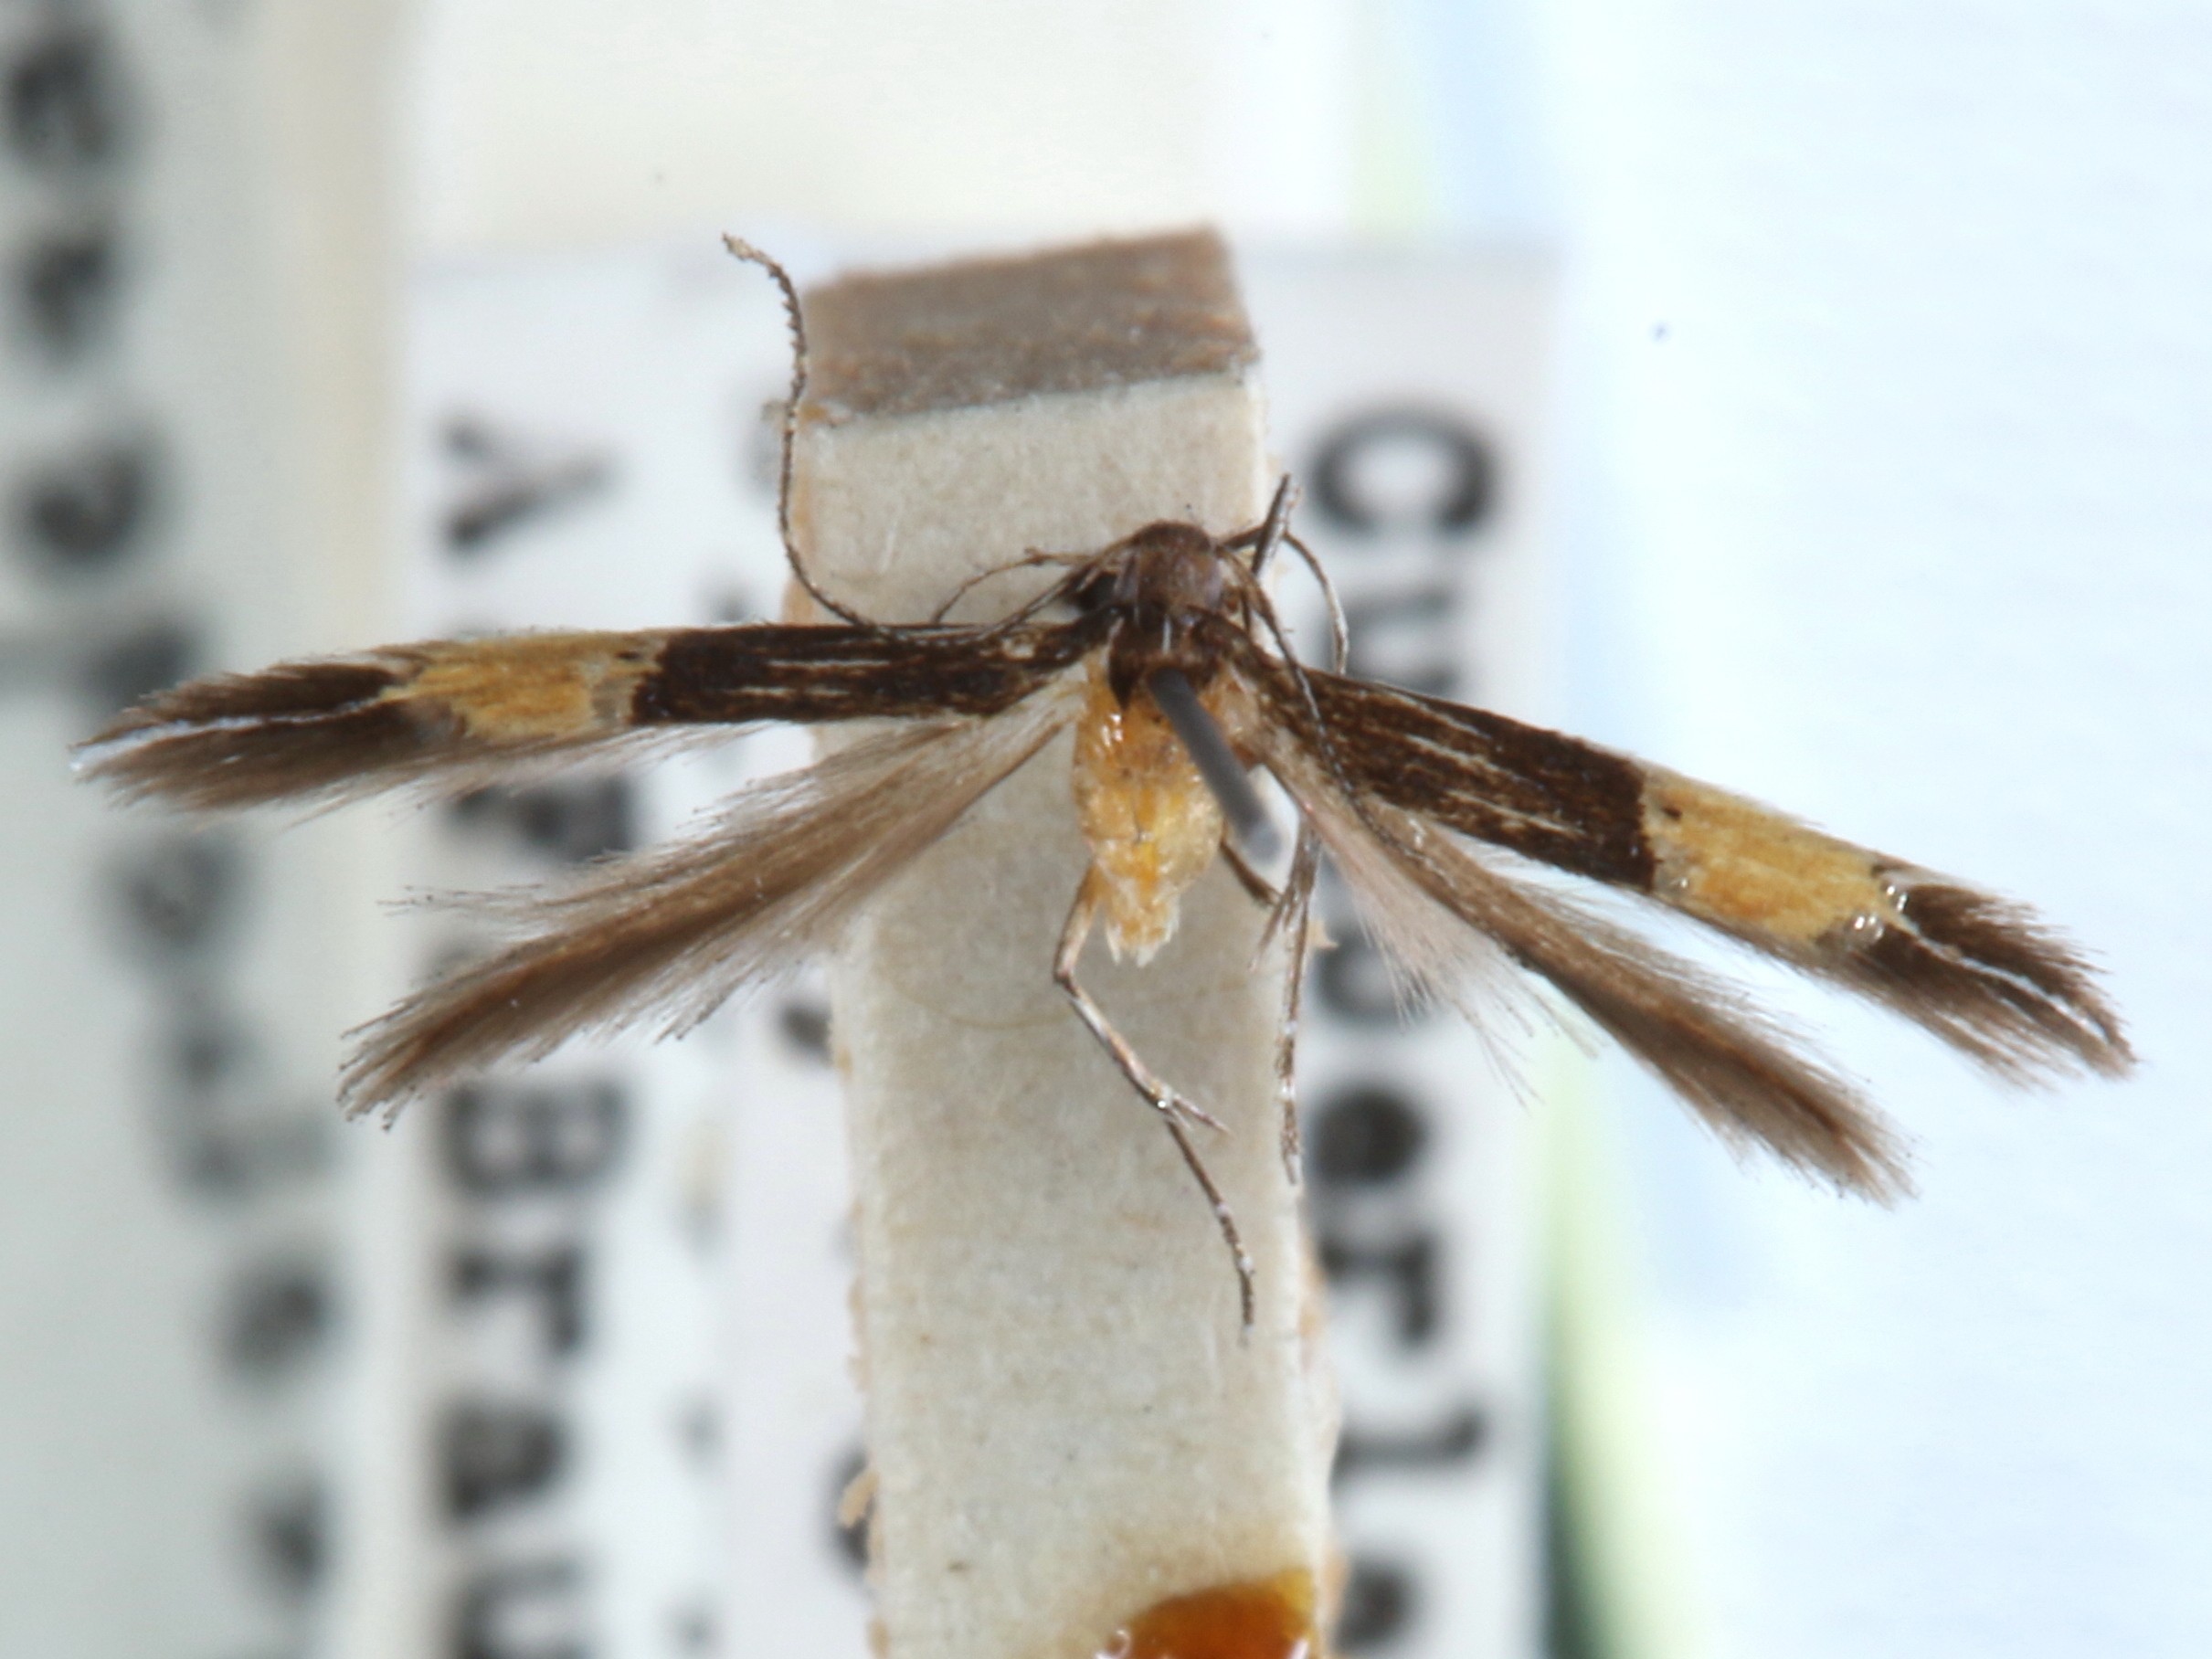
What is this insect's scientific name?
Cosmopterix lespedezae
